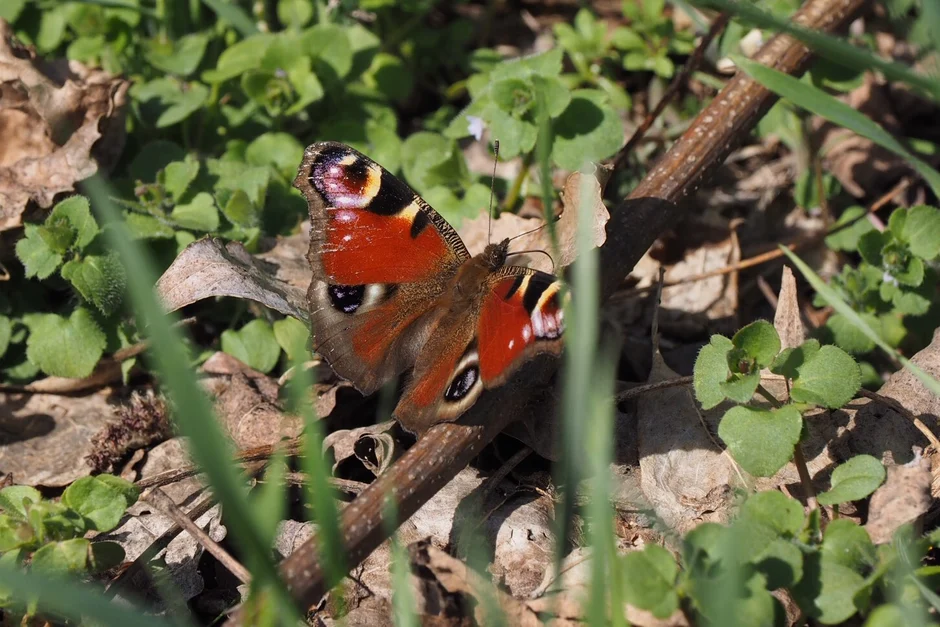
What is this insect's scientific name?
Aglais io
